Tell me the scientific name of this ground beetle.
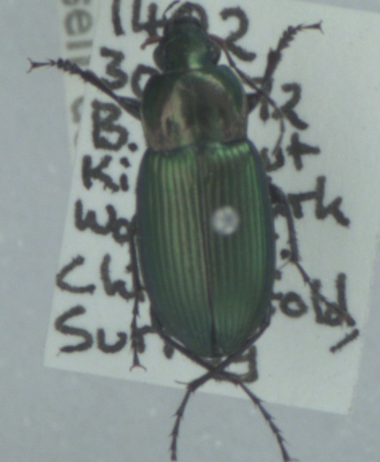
Poecilus cupreus
